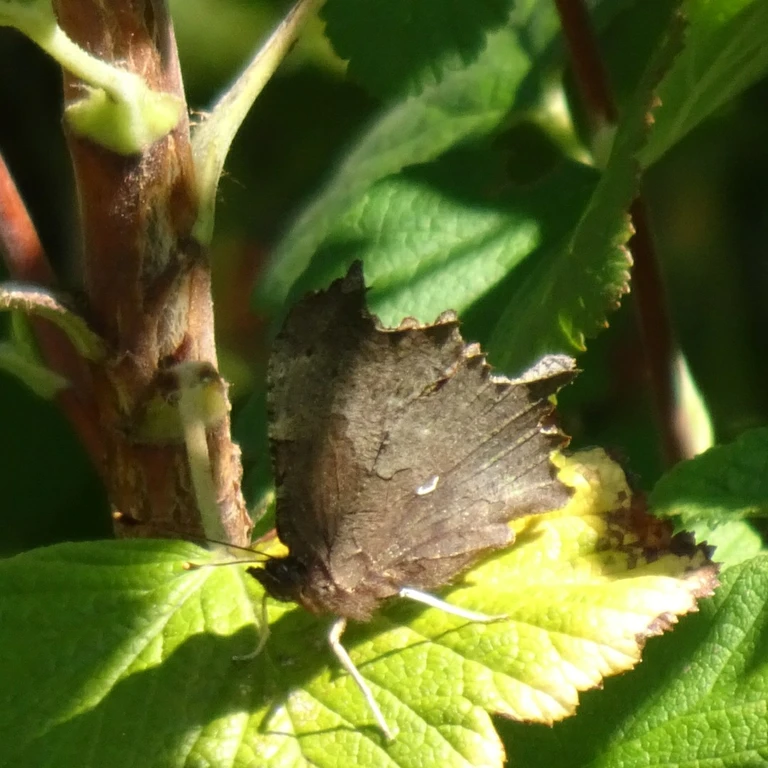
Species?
Polygonia c-album
